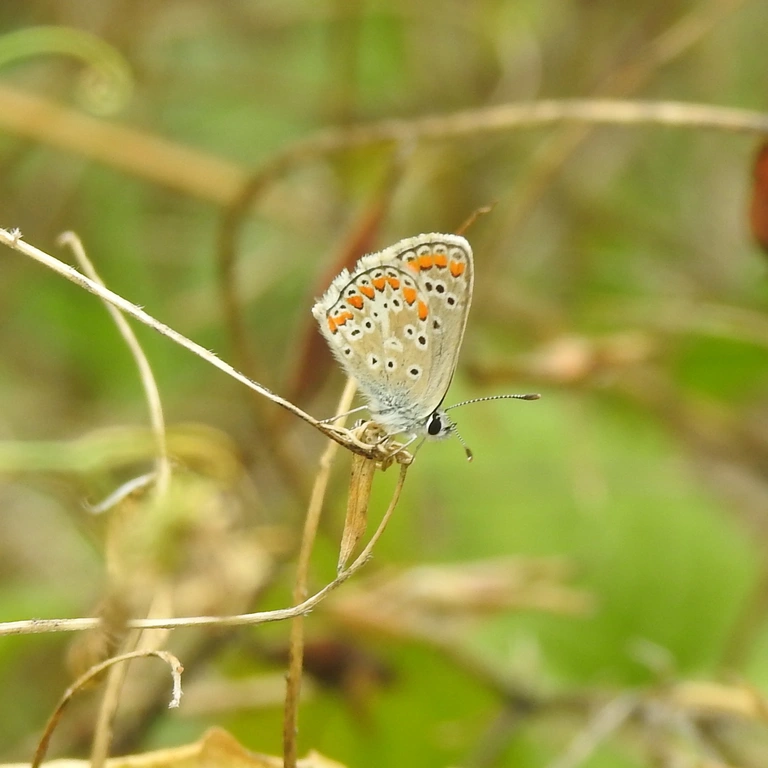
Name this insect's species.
Aricia agestis/artaxerxes
